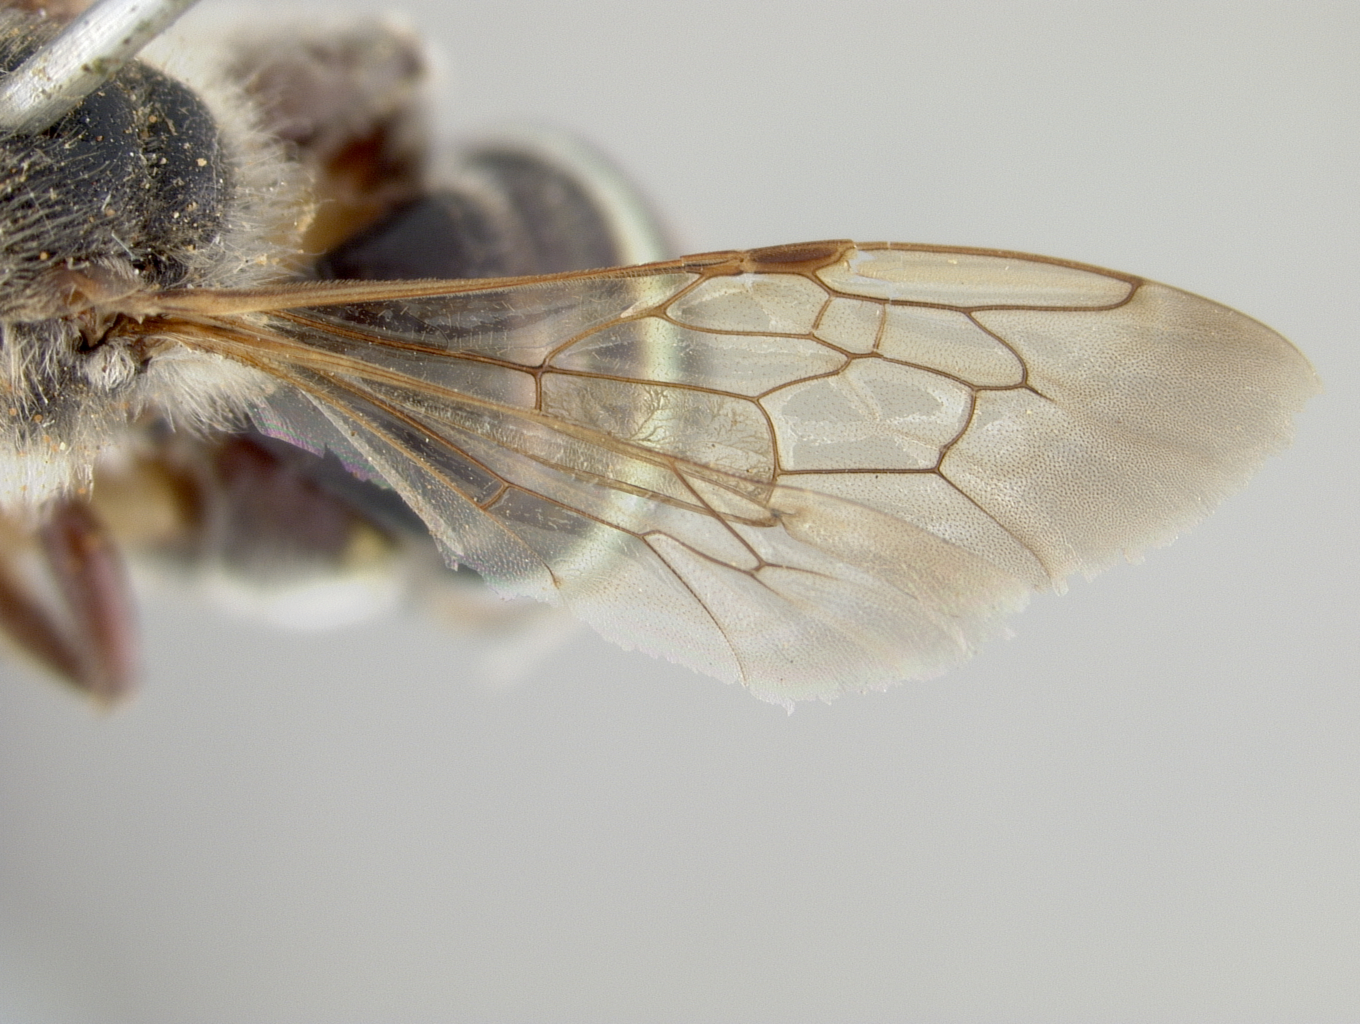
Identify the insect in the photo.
Nomia acus
